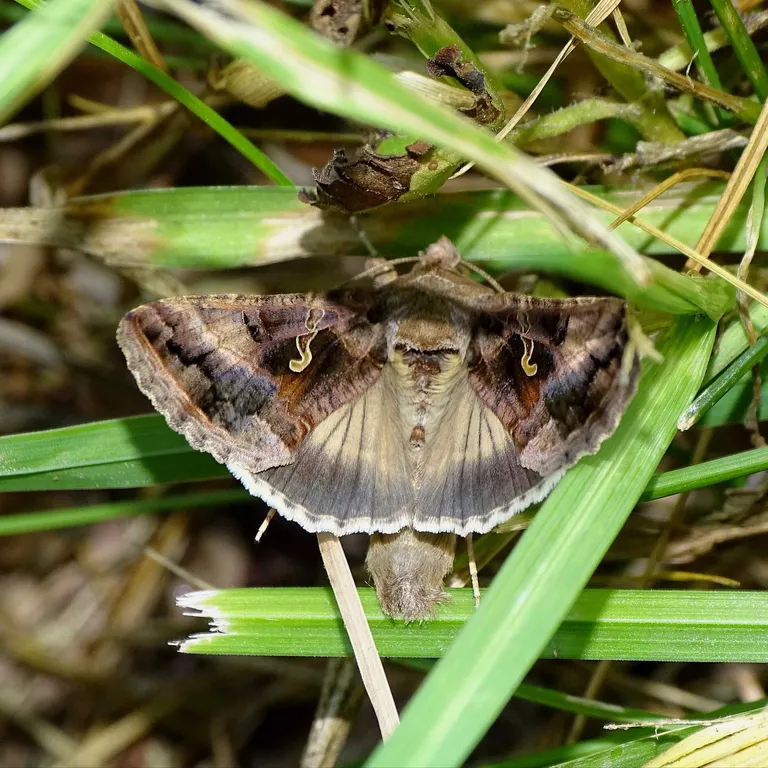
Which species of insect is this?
Autographa gamma
